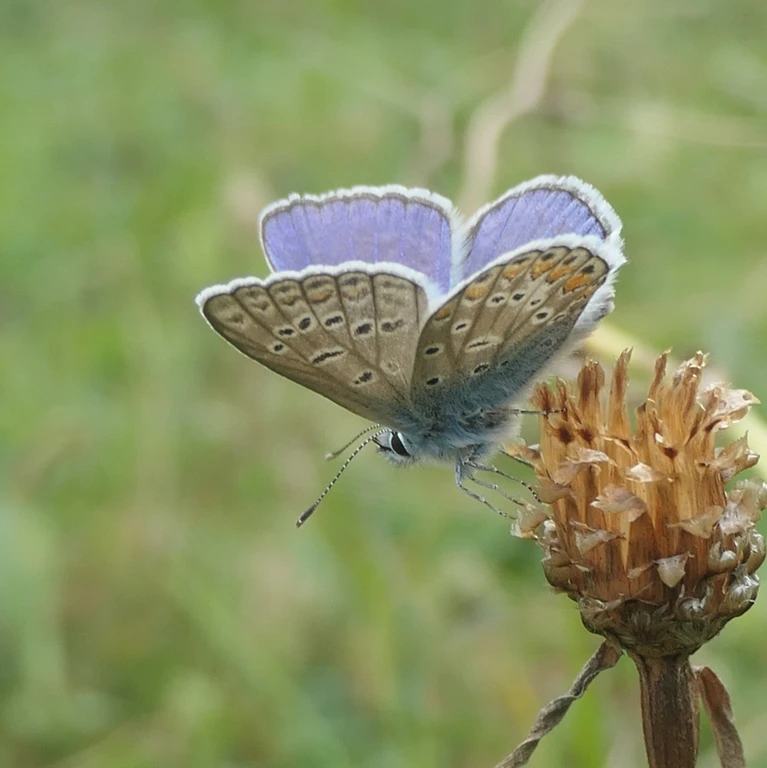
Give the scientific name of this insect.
Polyommatus icarus
